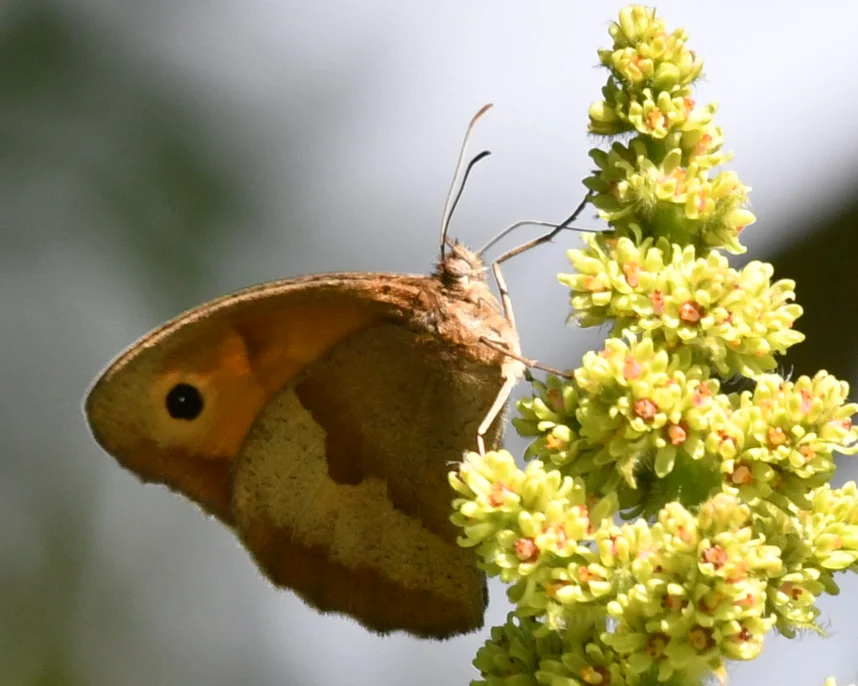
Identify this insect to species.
Maniola jurtina
